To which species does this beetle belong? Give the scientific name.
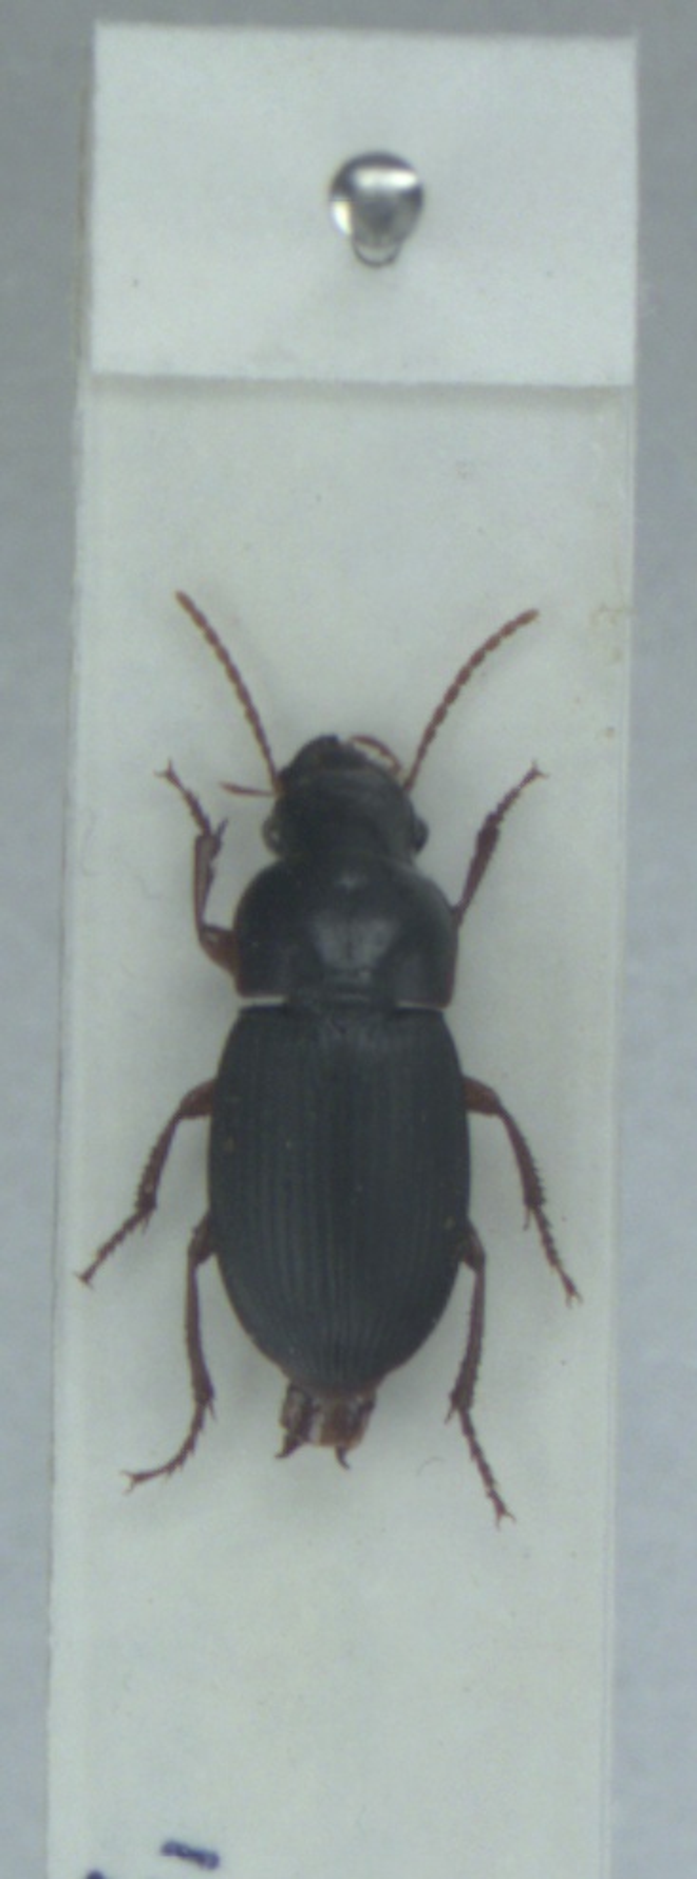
Harpalus latus
